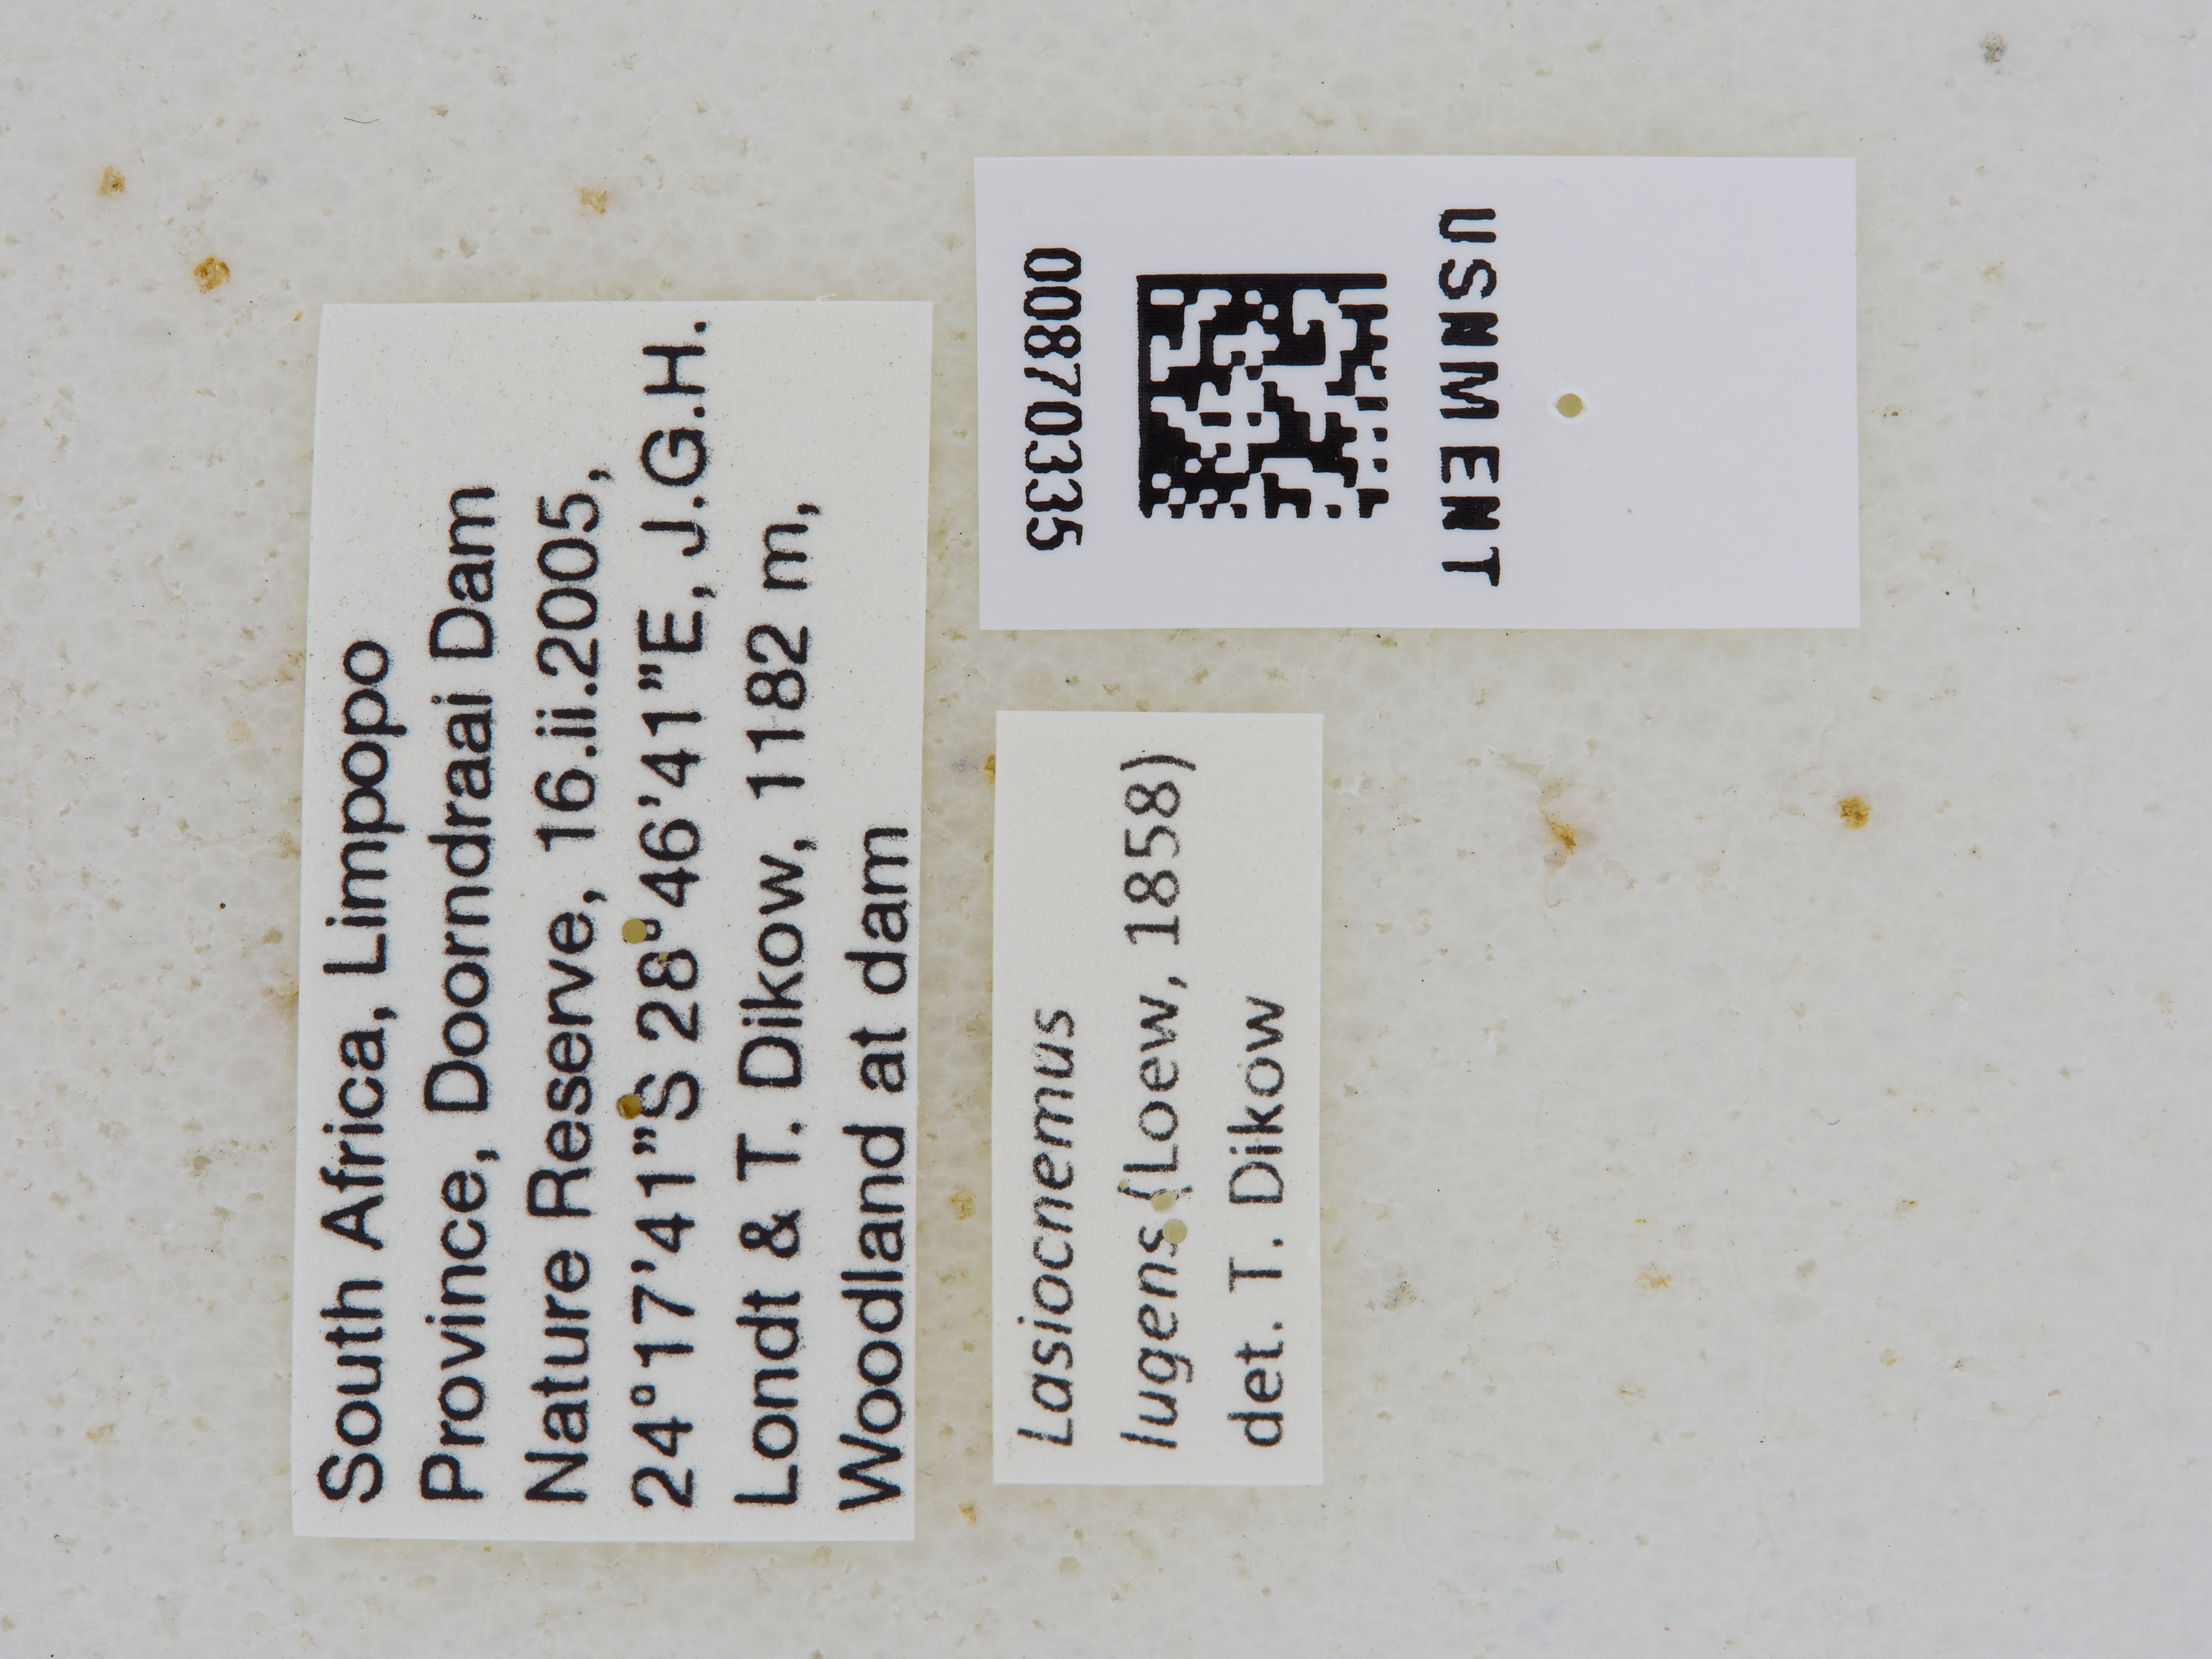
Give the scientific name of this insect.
Lasiocnemus lugens
